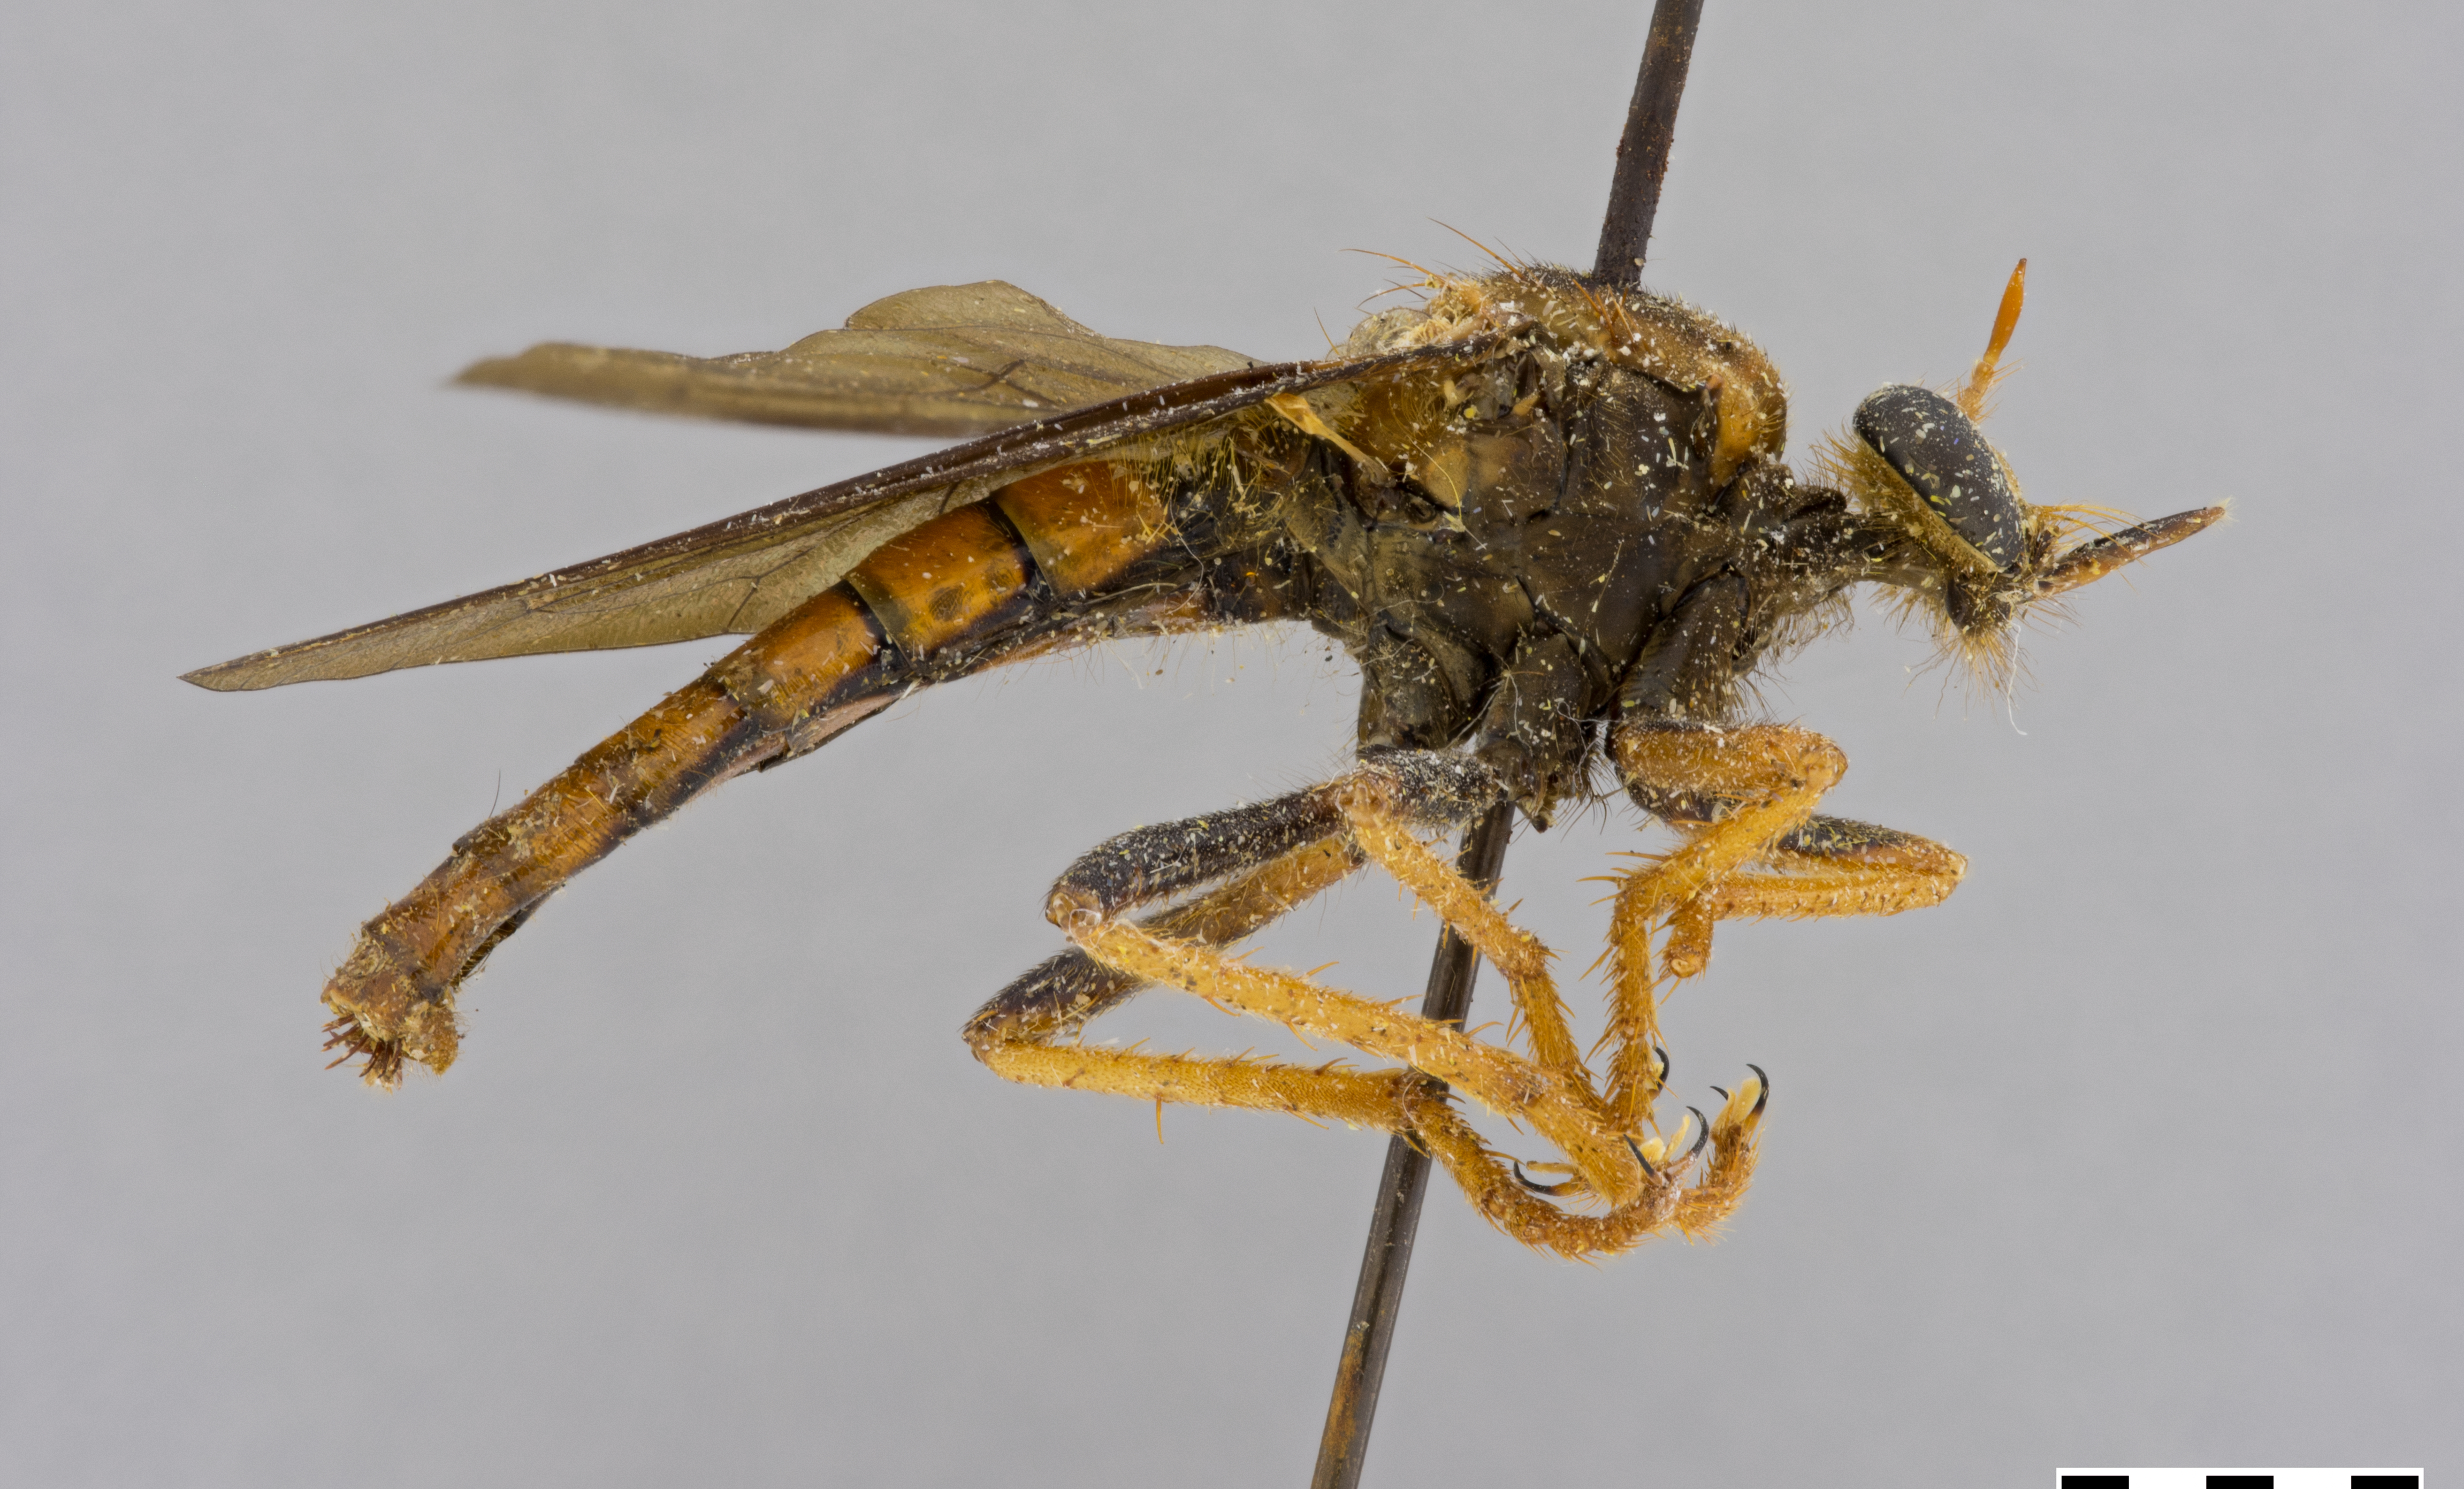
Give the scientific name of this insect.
Microstylum mexicanus
